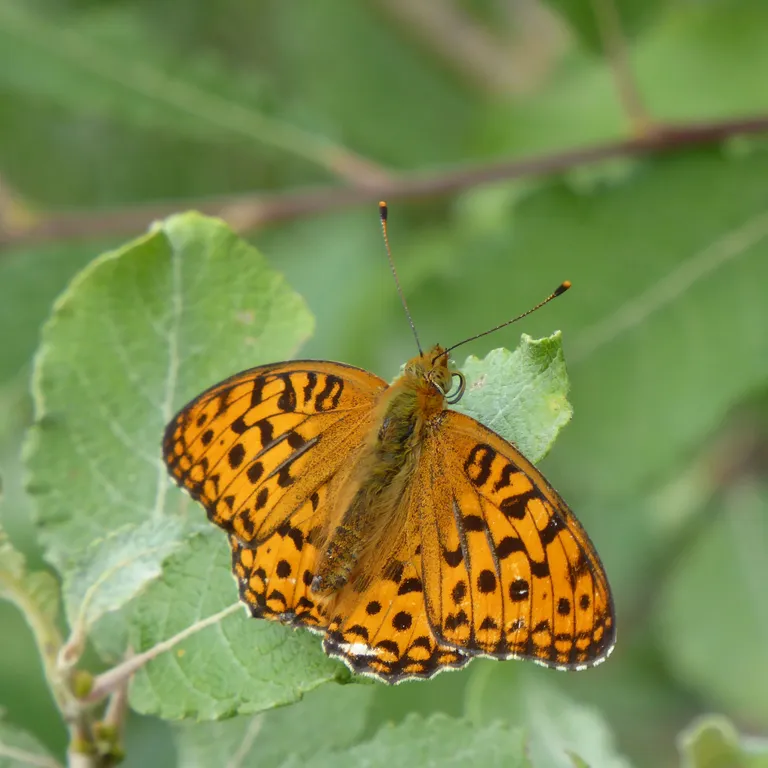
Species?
Fabriciana adippe
